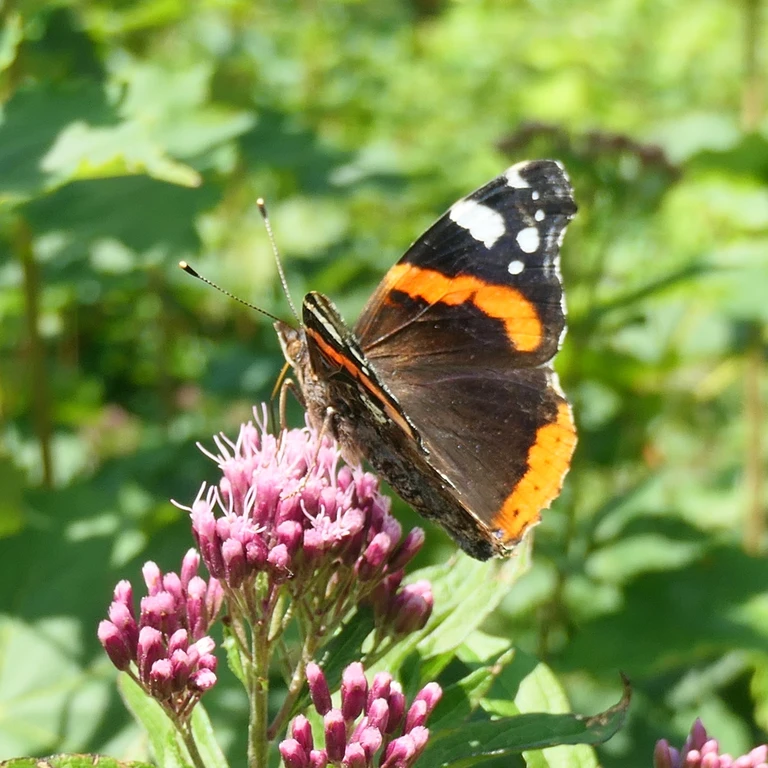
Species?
Vanessa atalanta
